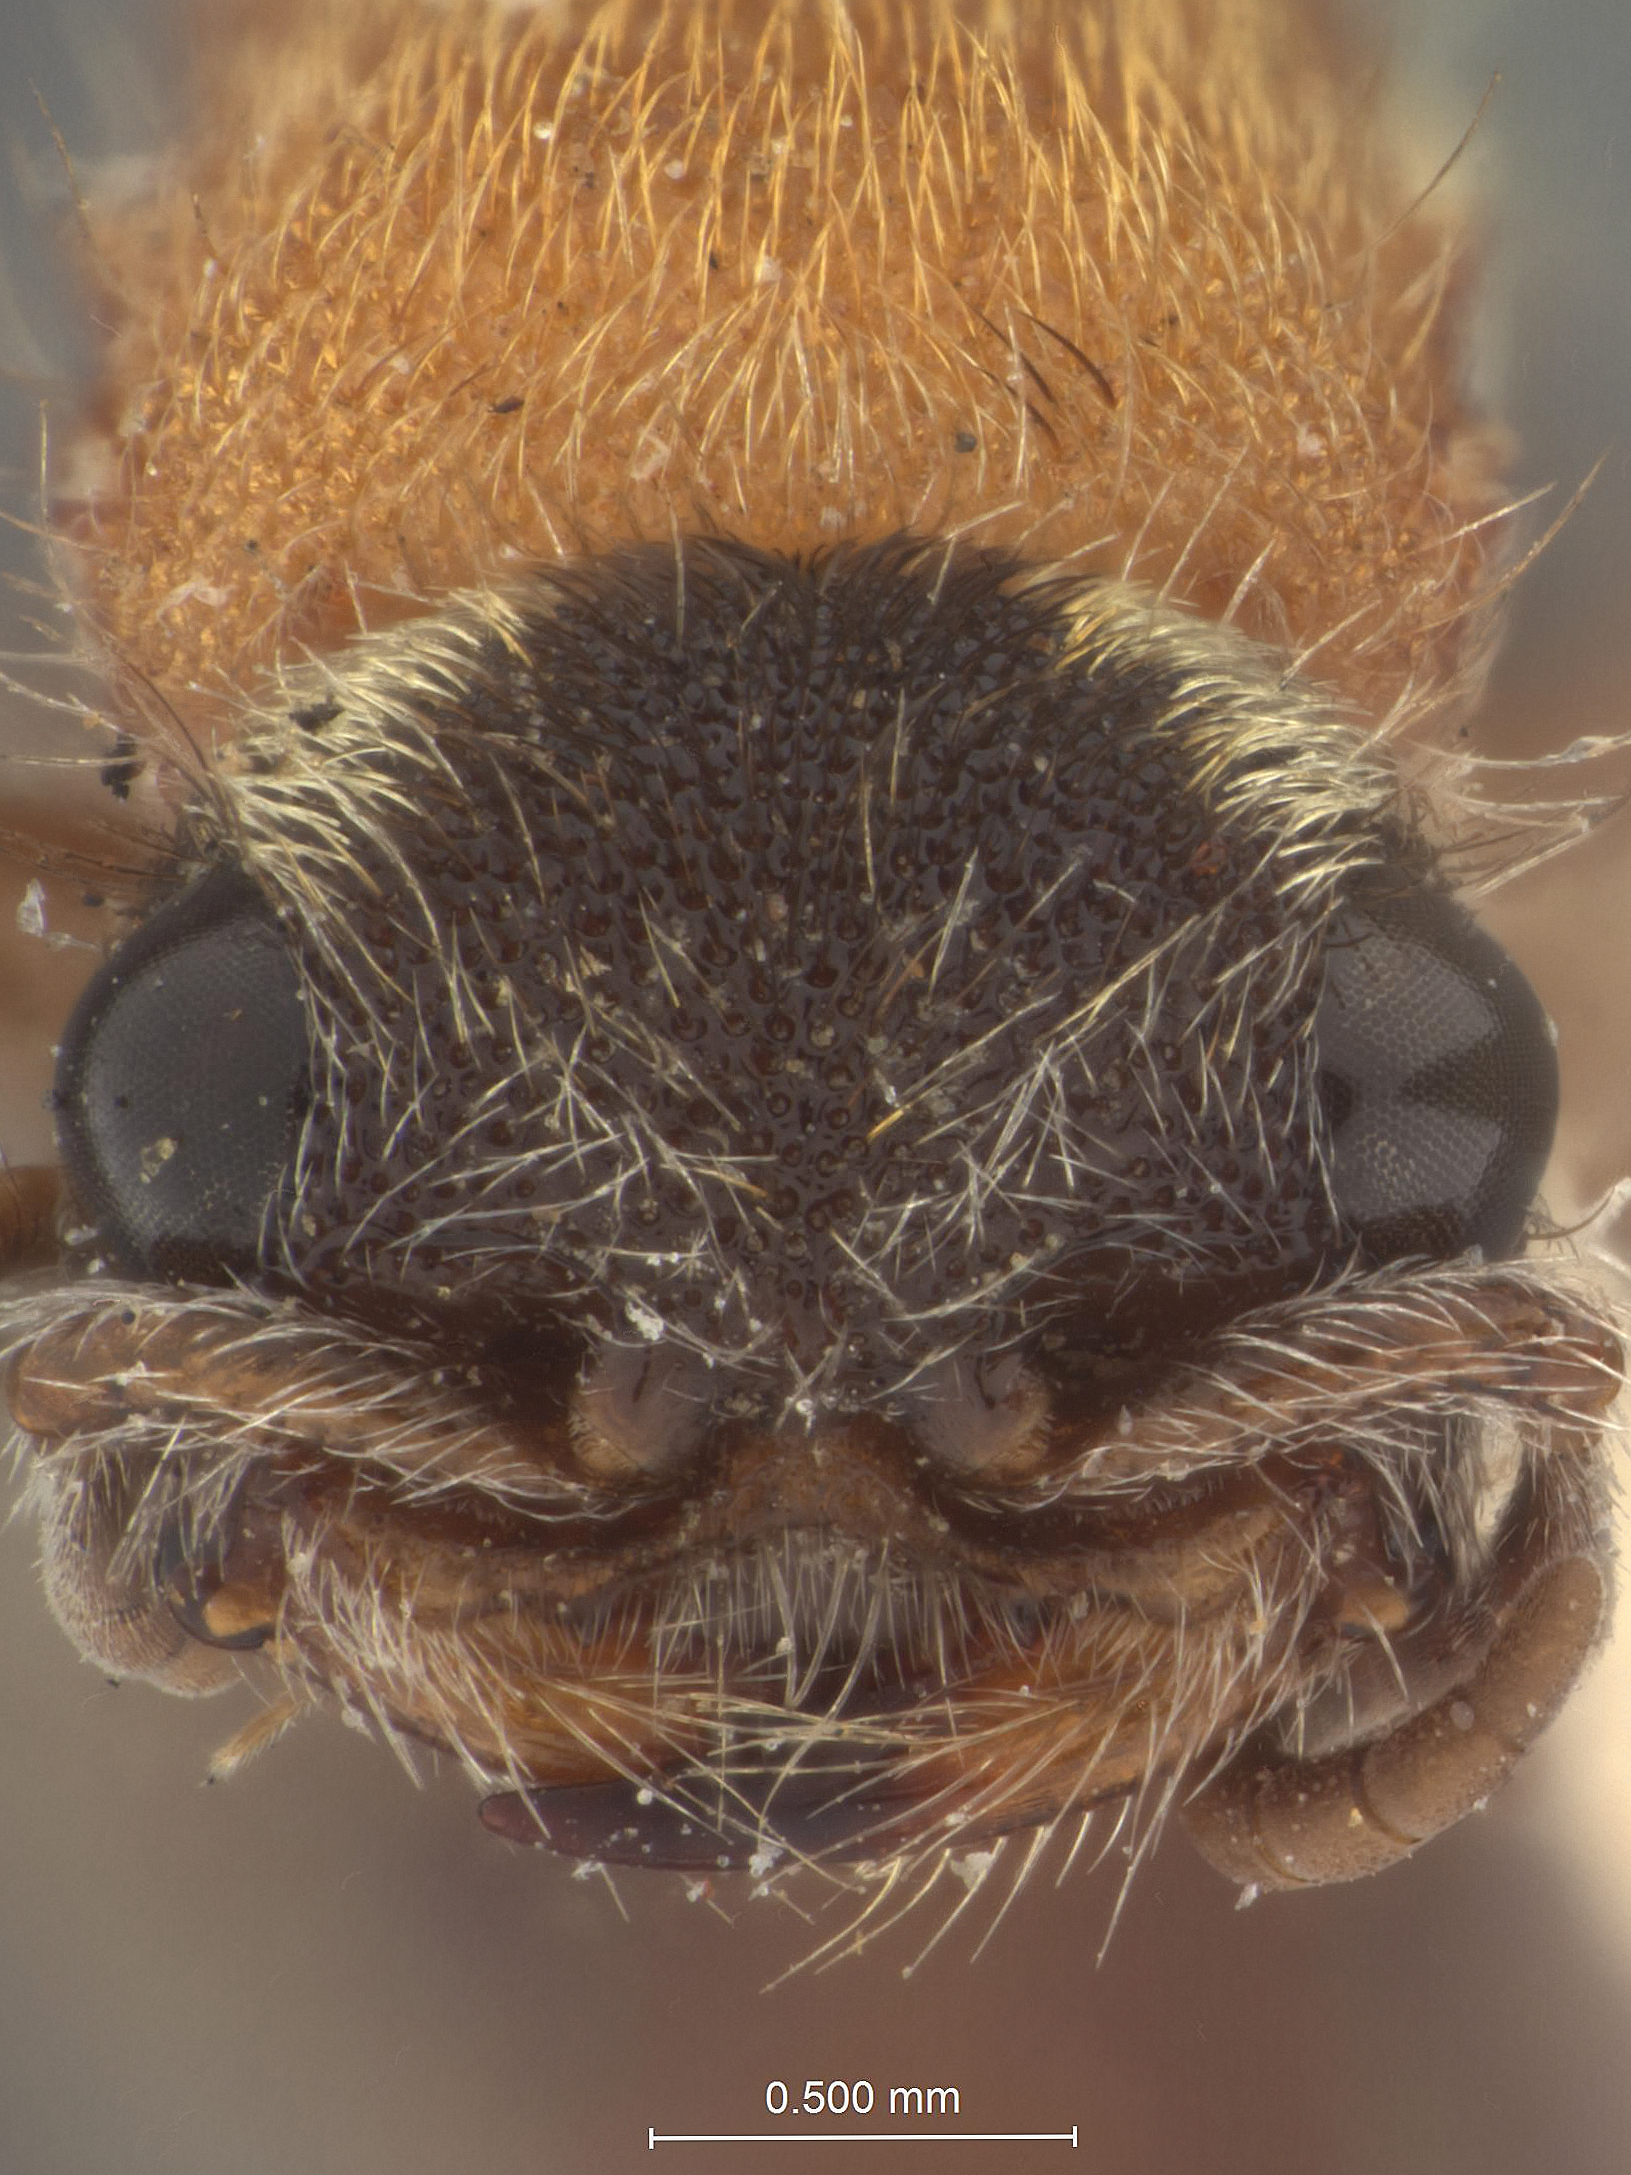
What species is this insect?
Sphinctopsis piura
